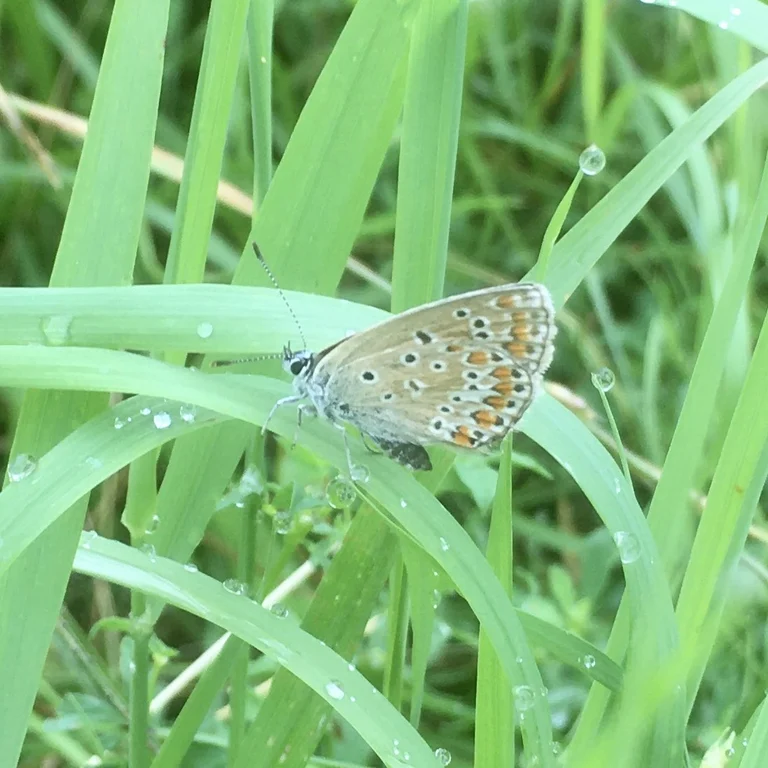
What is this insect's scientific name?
Polyommatus icarus
